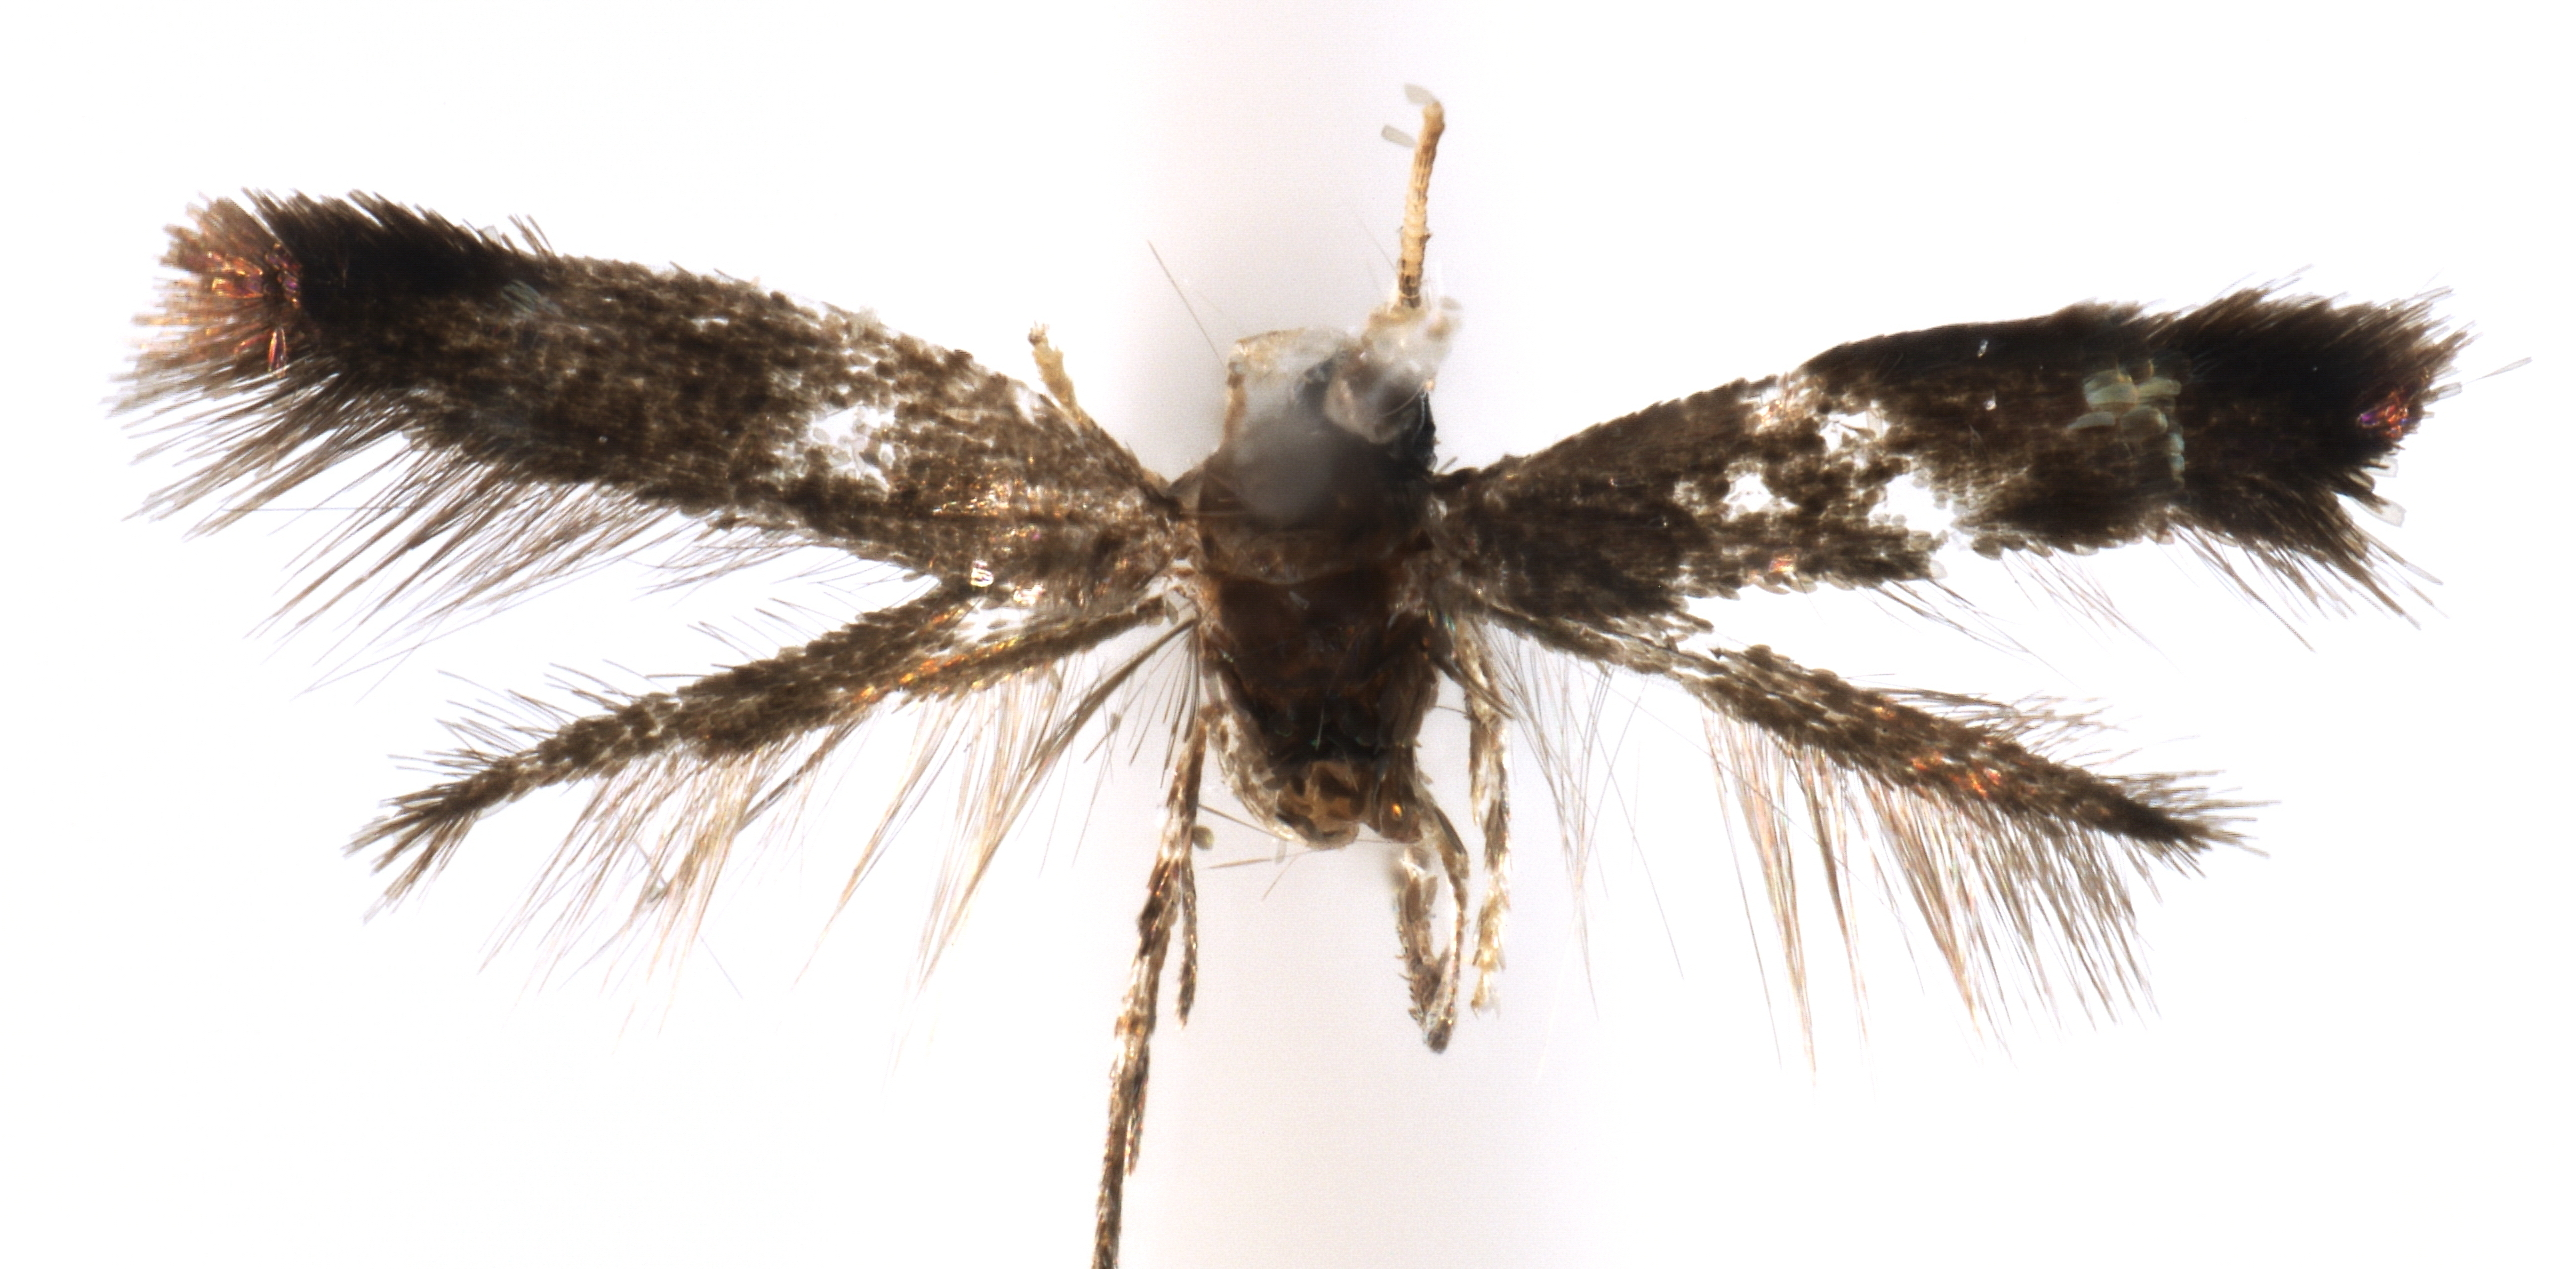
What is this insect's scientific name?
Enteucha basidactyla
